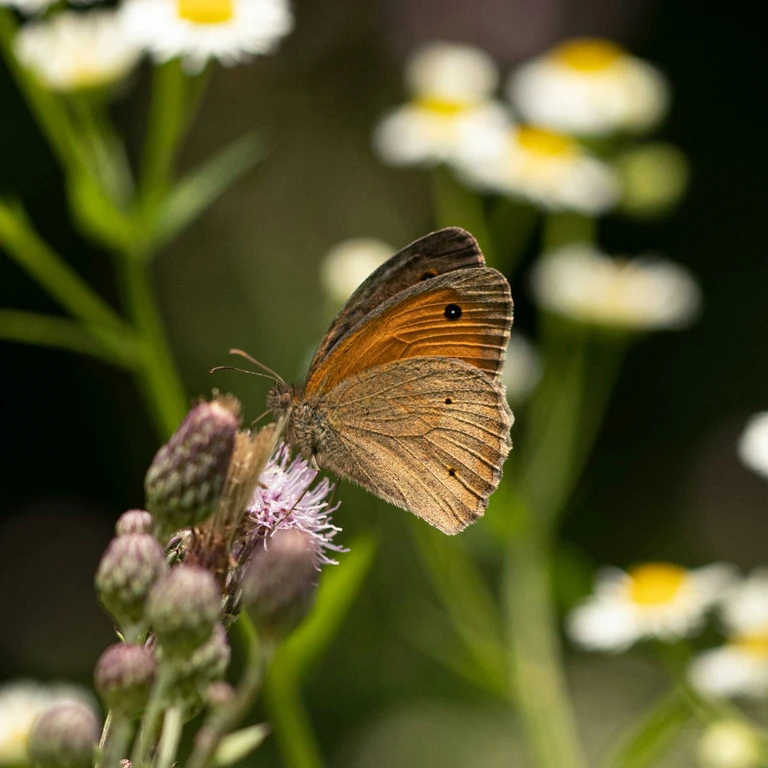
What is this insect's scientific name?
Maniola jurtina
